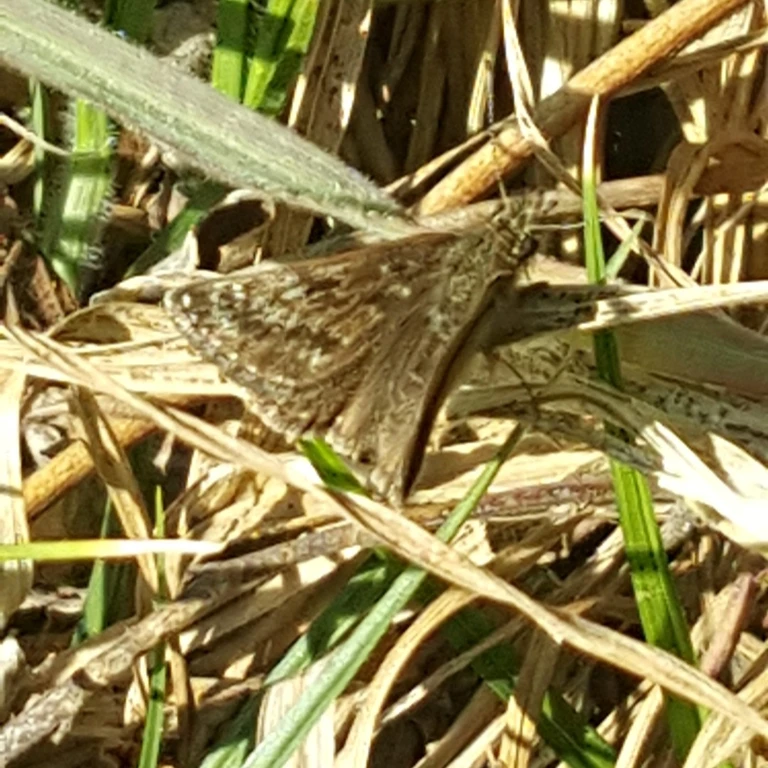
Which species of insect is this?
Erynnis tages
